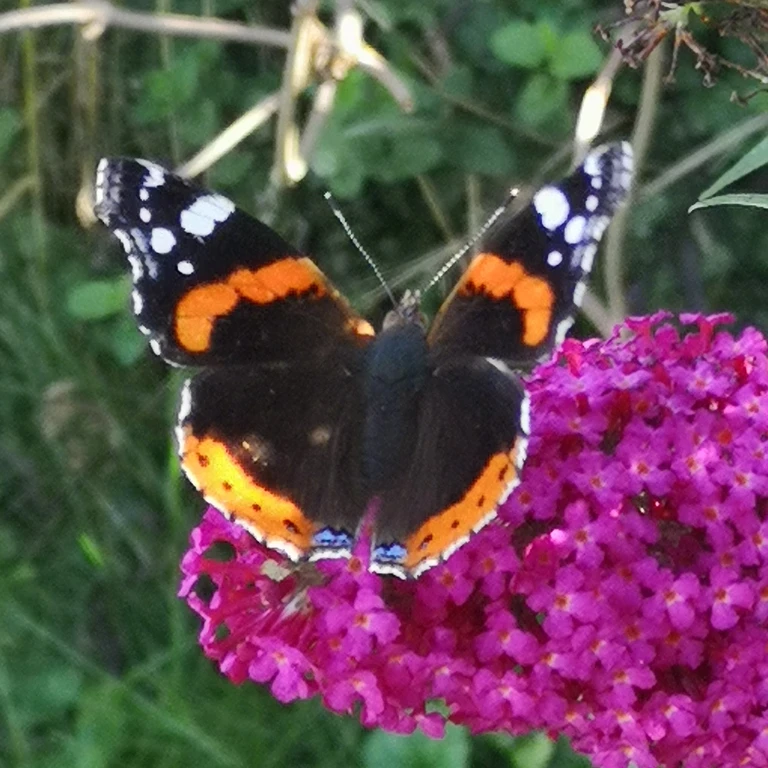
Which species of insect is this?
Vanessa atalanta
